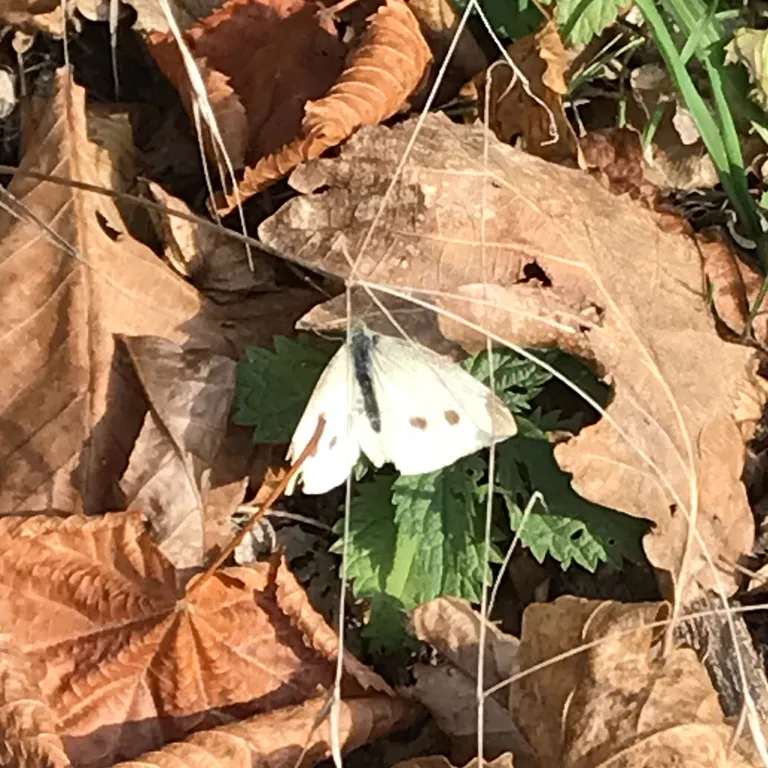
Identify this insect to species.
Pieris rapae
